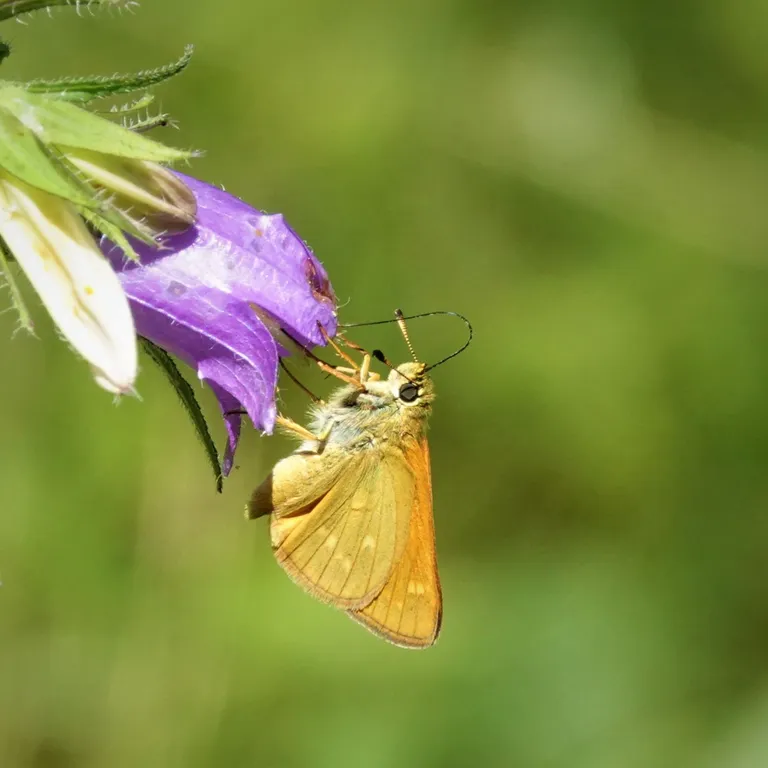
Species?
Ochlodes sylvanus (also Ochlodes venata)
